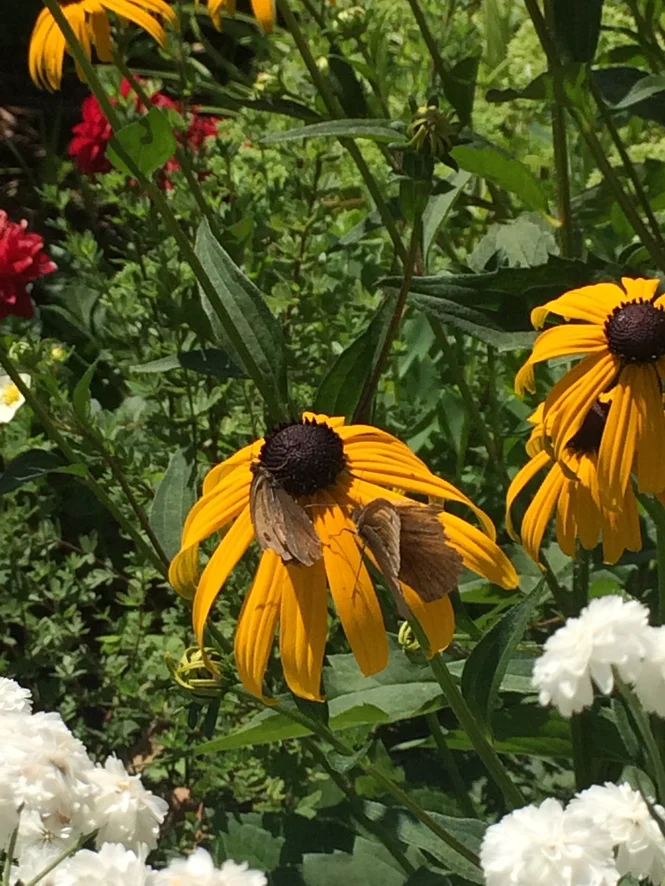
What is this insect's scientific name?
Maniola jurtina
